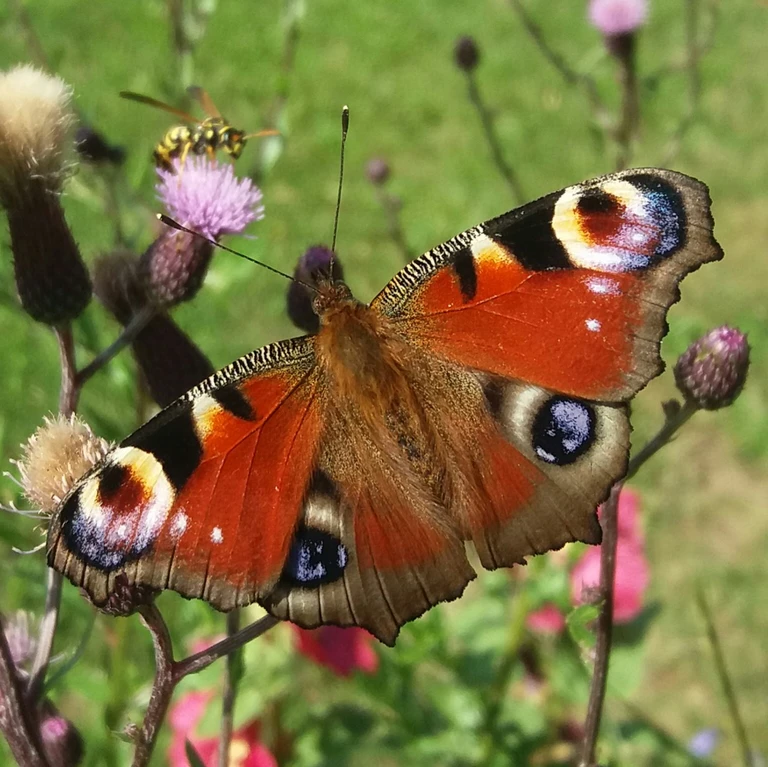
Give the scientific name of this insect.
Aglais io
